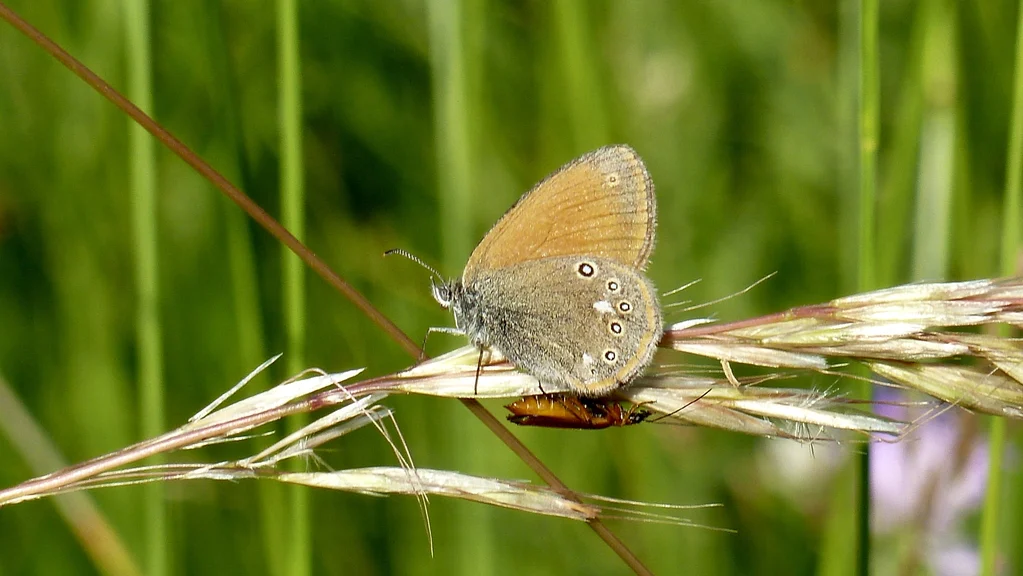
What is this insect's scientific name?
Coenonympha glycerion (also Coenonympha iphis)
